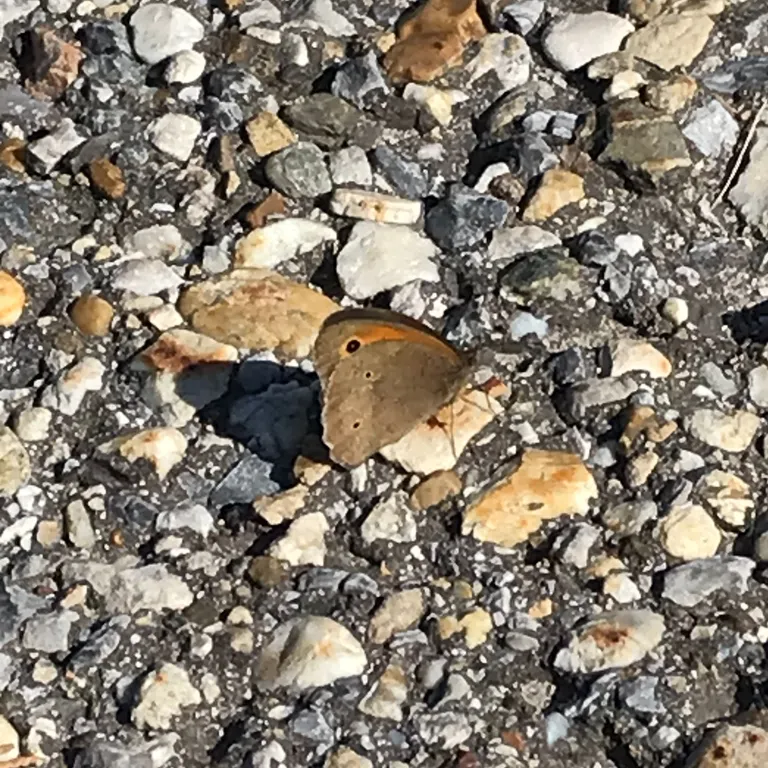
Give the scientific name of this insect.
Maniola jurtina
